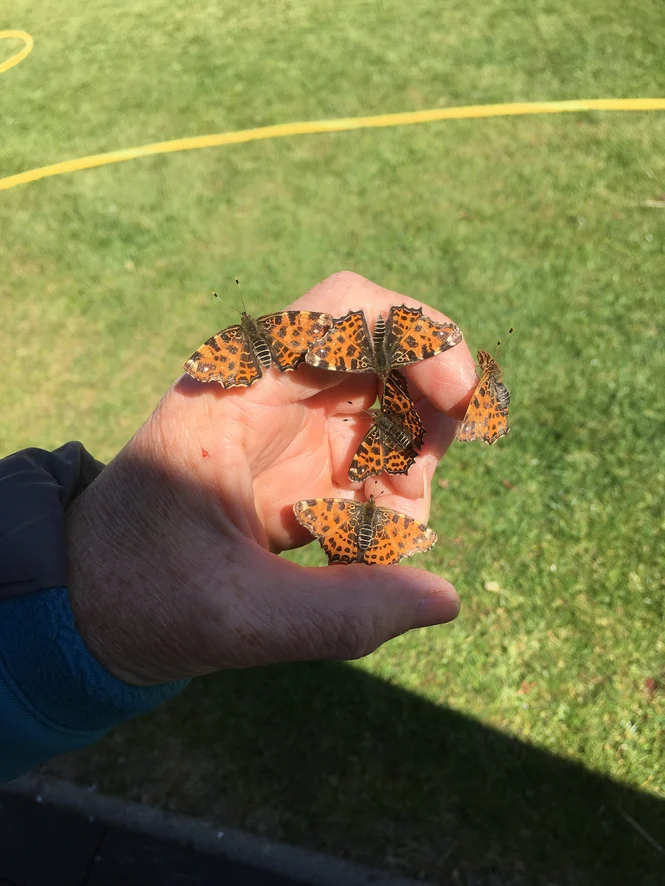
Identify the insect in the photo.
Araschnia levana
